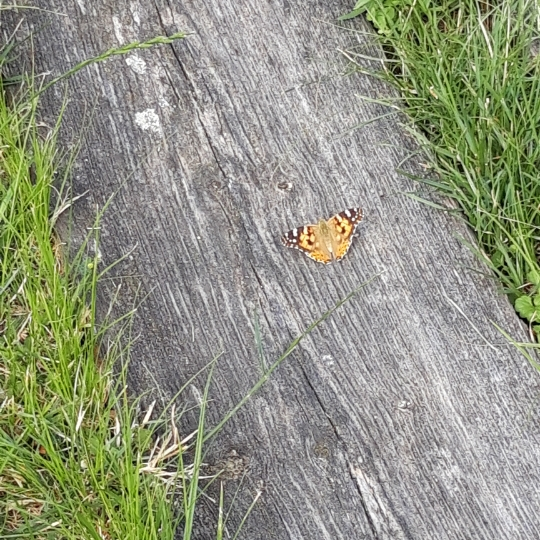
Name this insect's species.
Vanessa cardui
